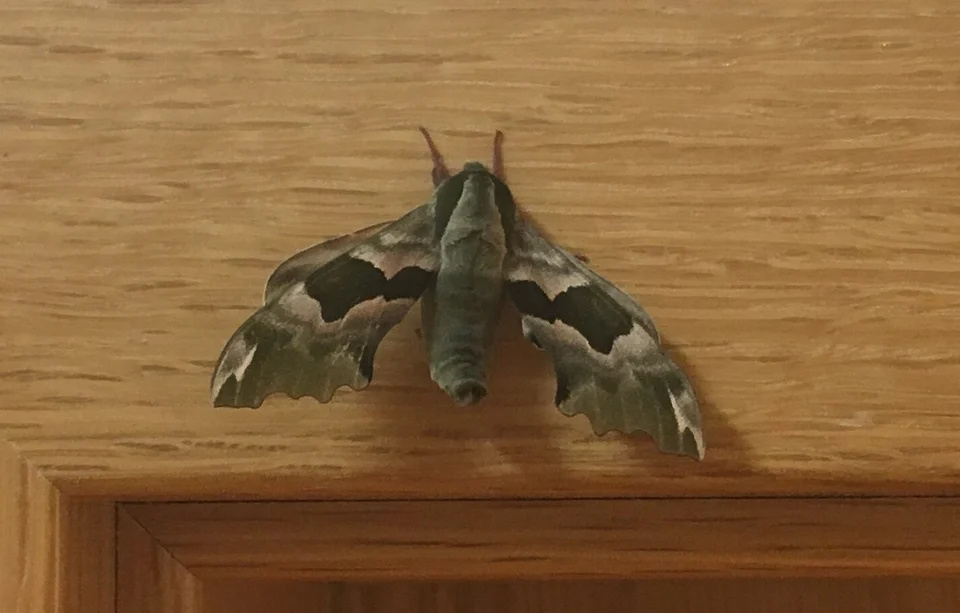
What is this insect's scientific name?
Mimas tiliae
